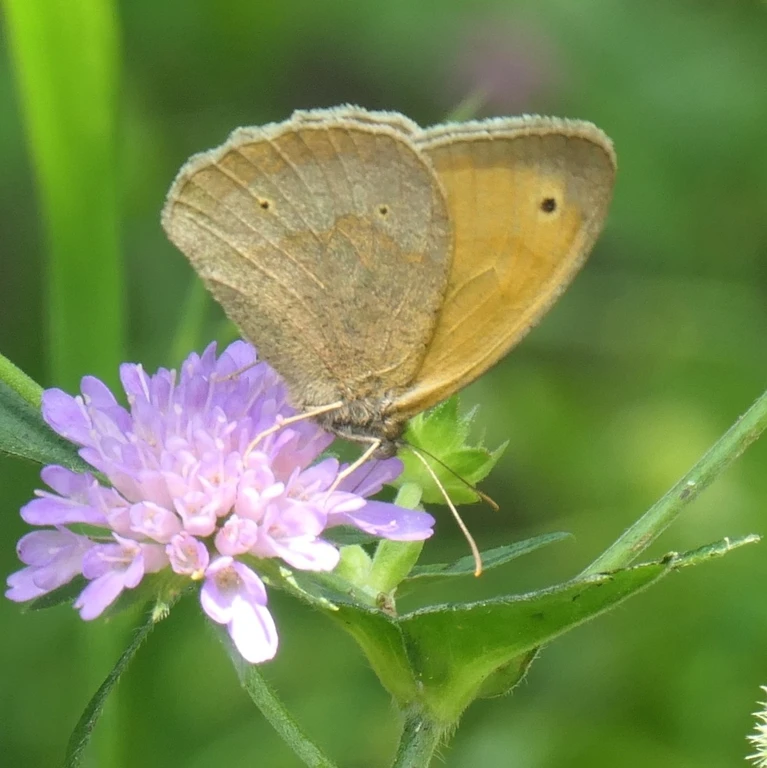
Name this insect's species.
Maniola jurtina
